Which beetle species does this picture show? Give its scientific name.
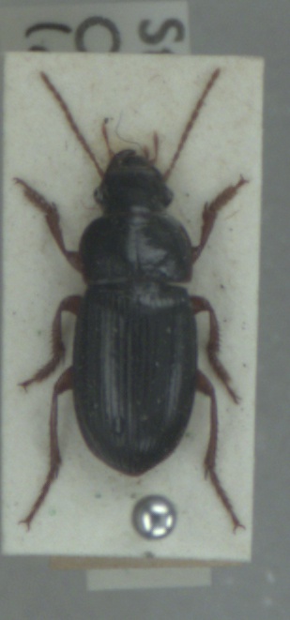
Harpalus latus
